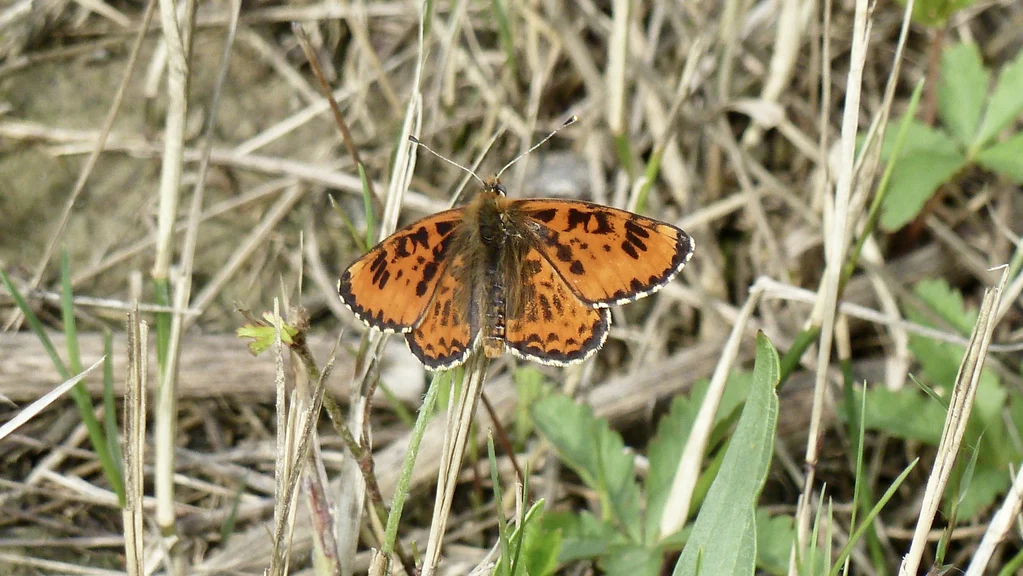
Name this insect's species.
Melitaea didyma
